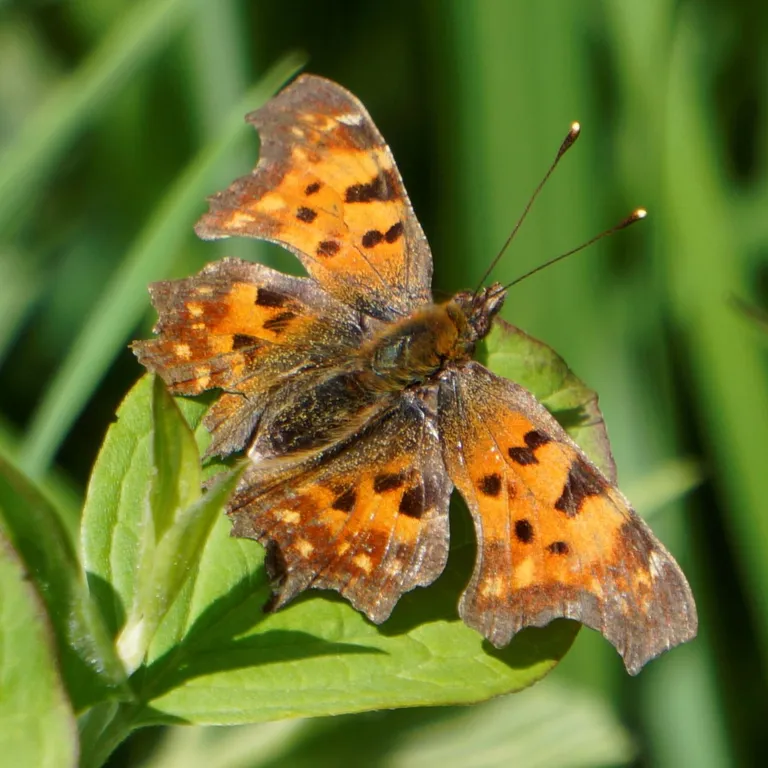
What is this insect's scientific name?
Polygonia c-album
